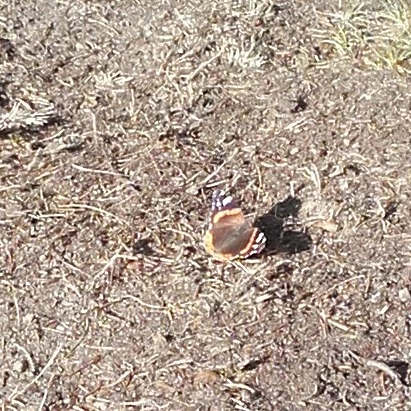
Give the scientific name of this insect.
Vanessa atalanta
